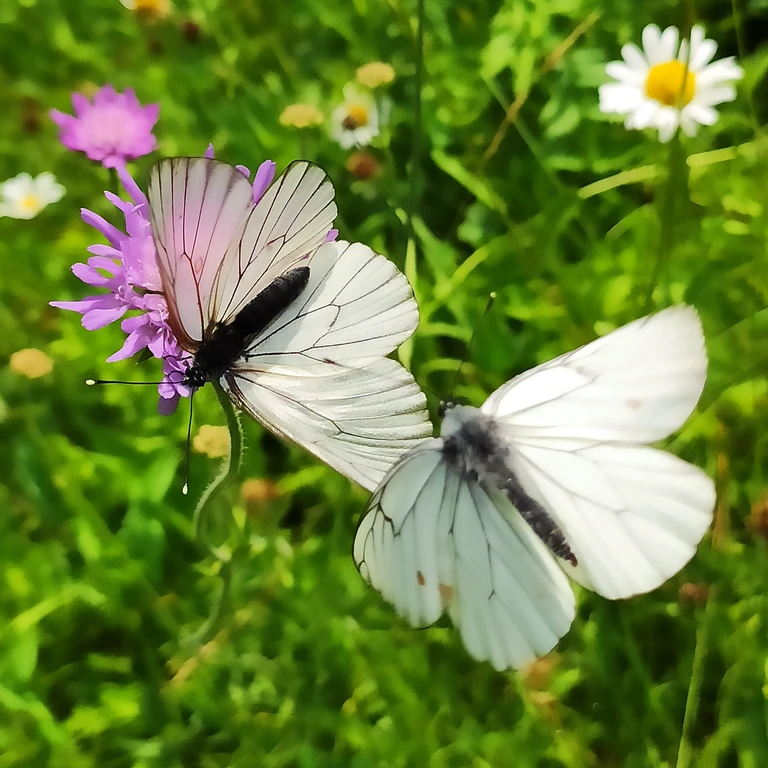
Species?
Aporia crataegi
